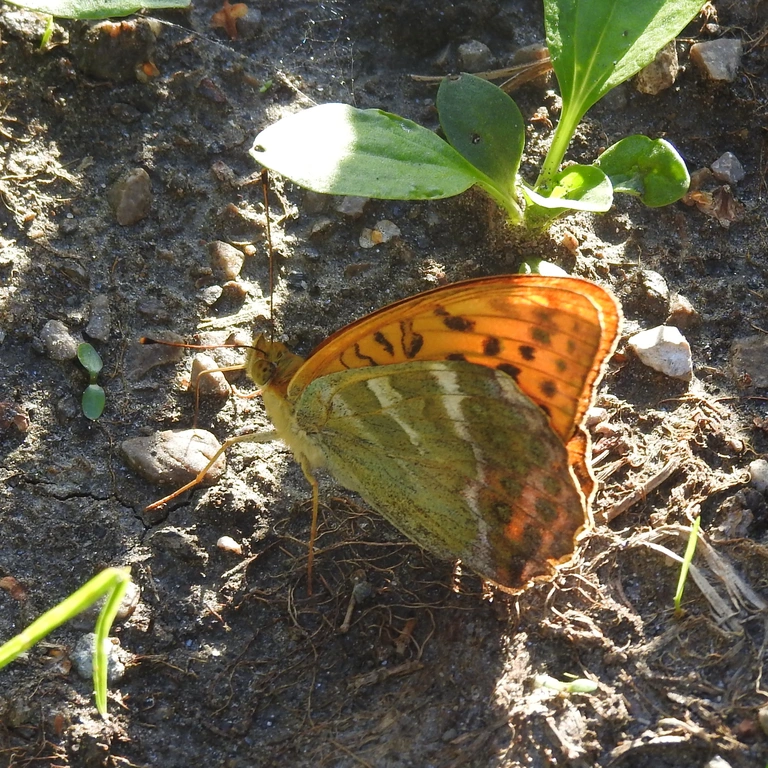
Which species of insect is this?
Argynnis paphia
